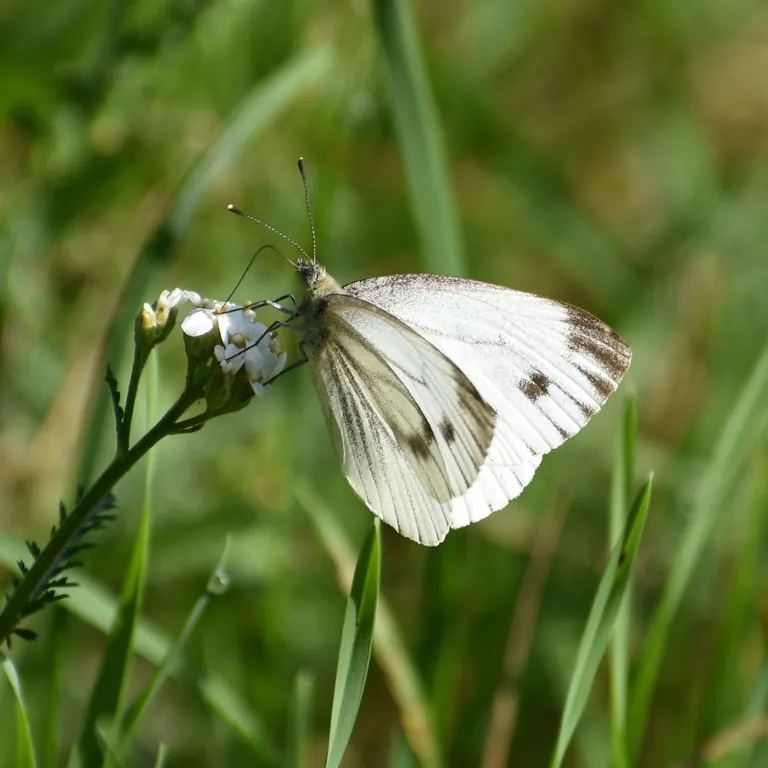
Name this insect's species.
Pieris napi
